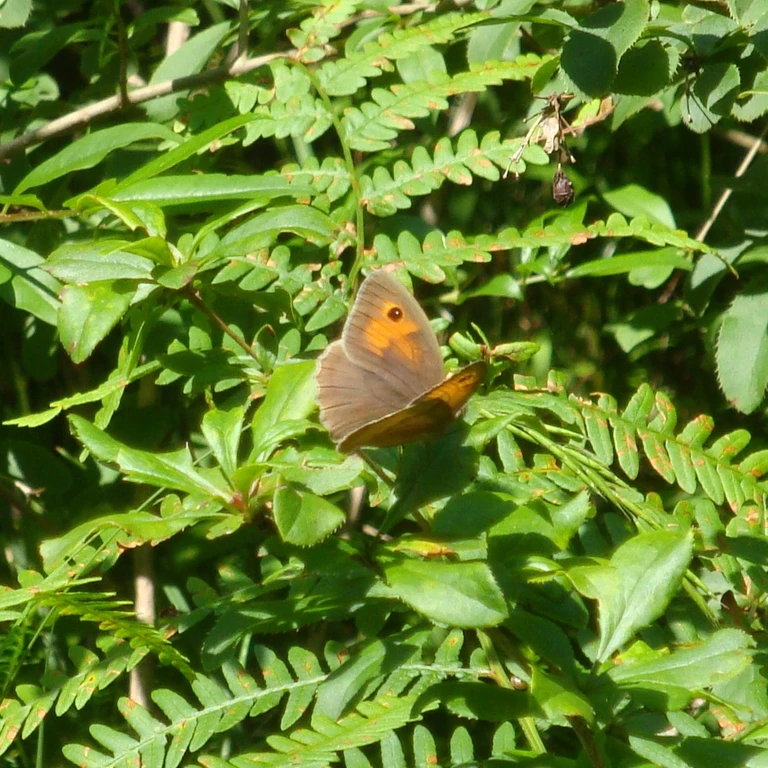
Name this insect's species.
Maniola jurtina
